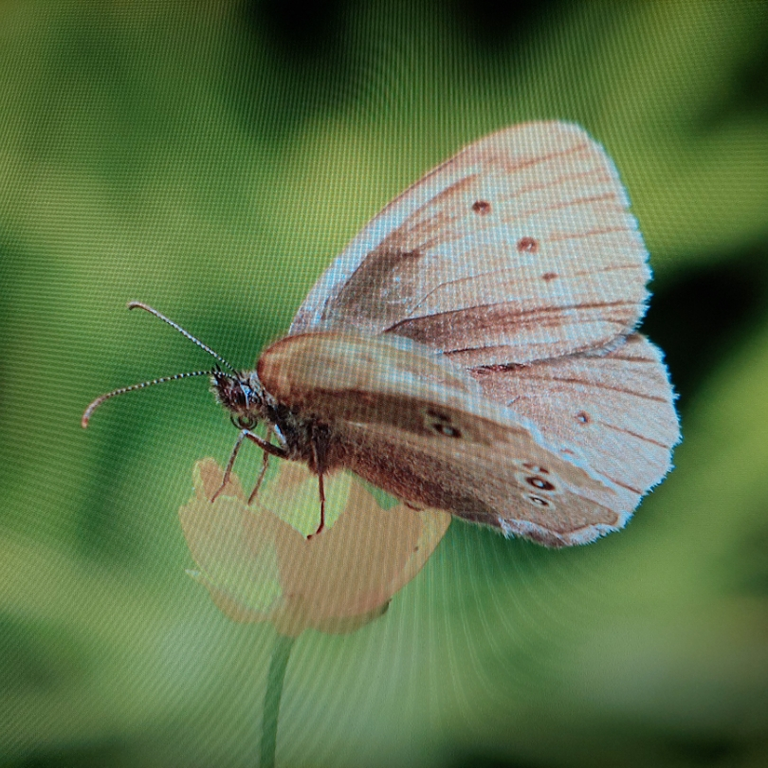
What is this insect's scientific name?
Aphantopus hyperantus
